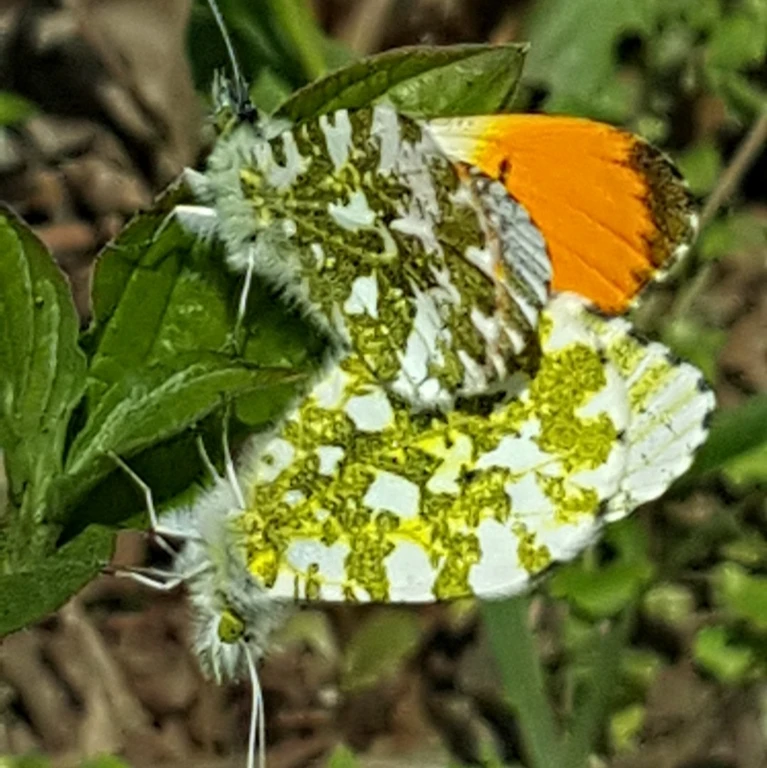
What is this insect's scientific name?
Anthocharis cardamines
